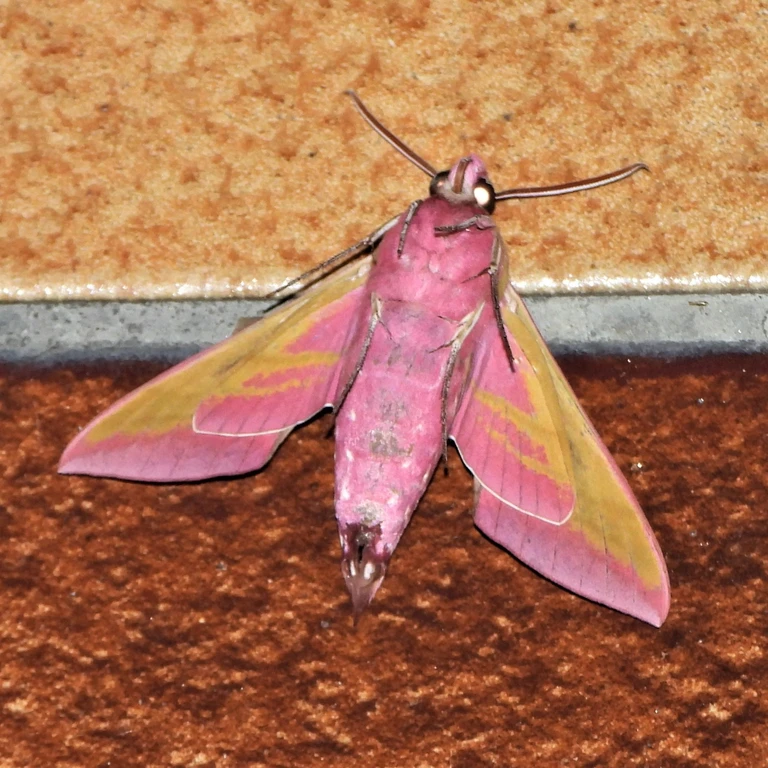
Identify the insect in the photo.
Deilephila elpenor
